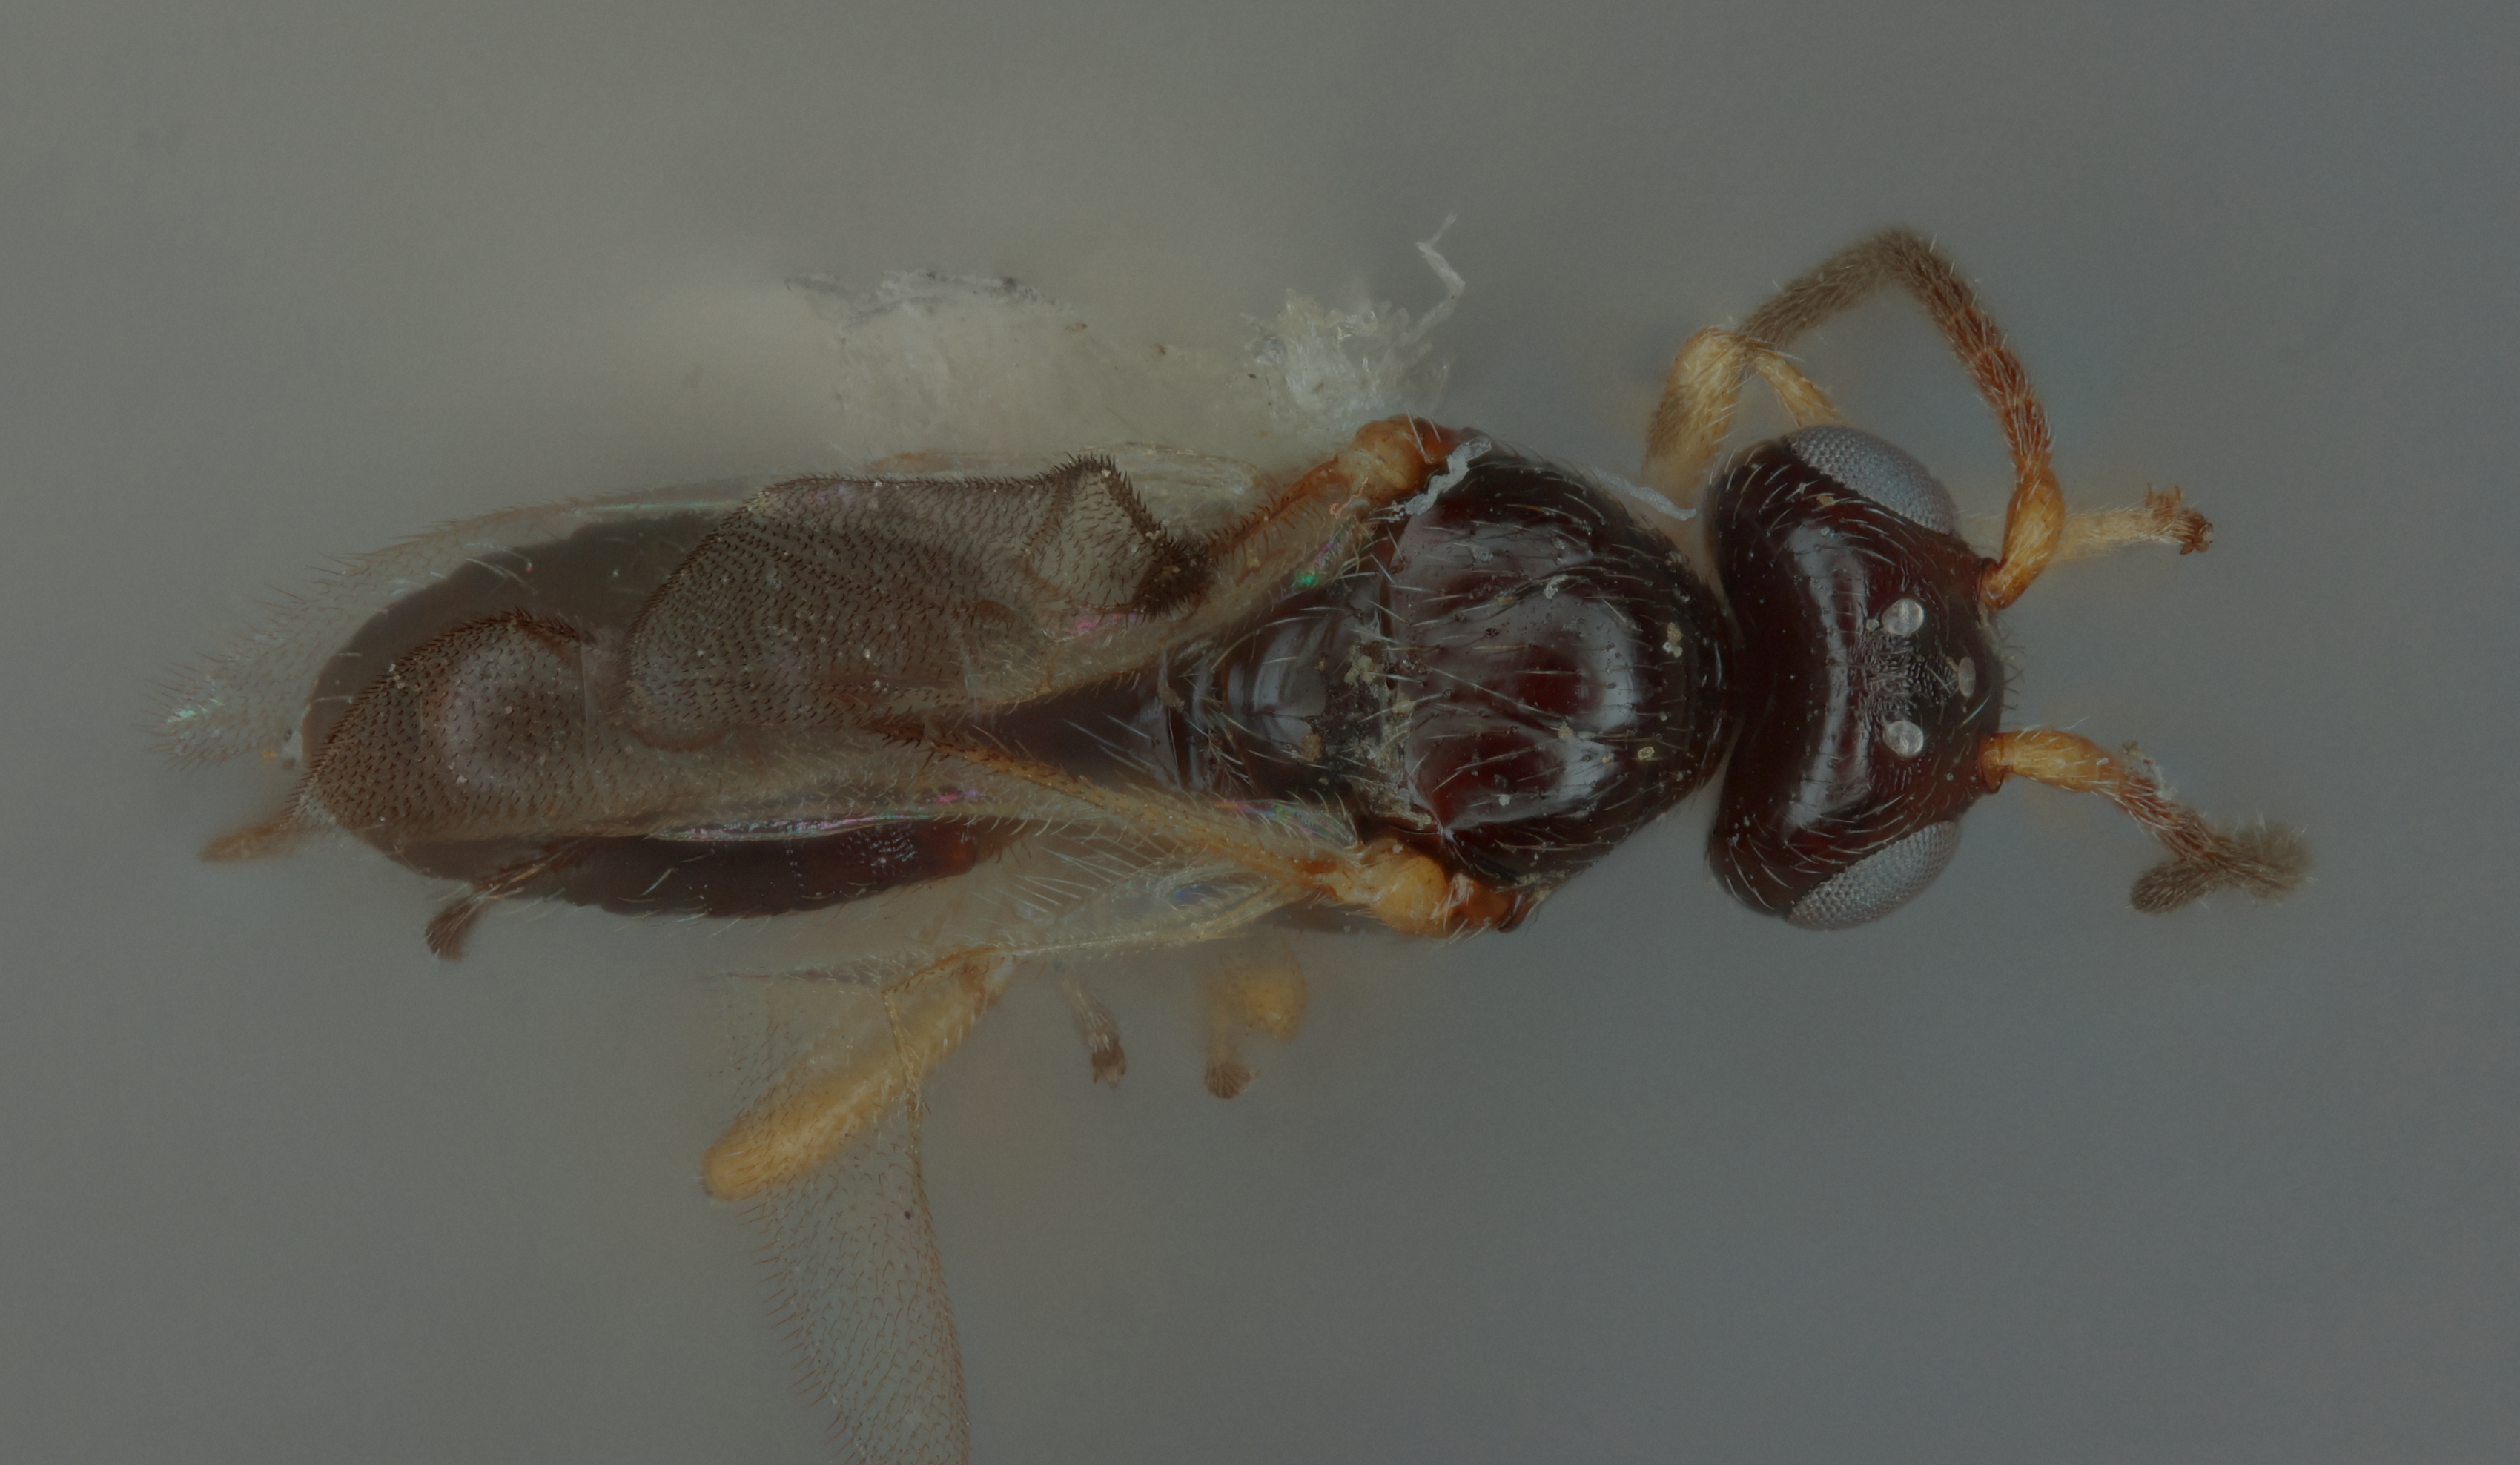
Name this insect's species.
Pseudognaptodon curticauda
